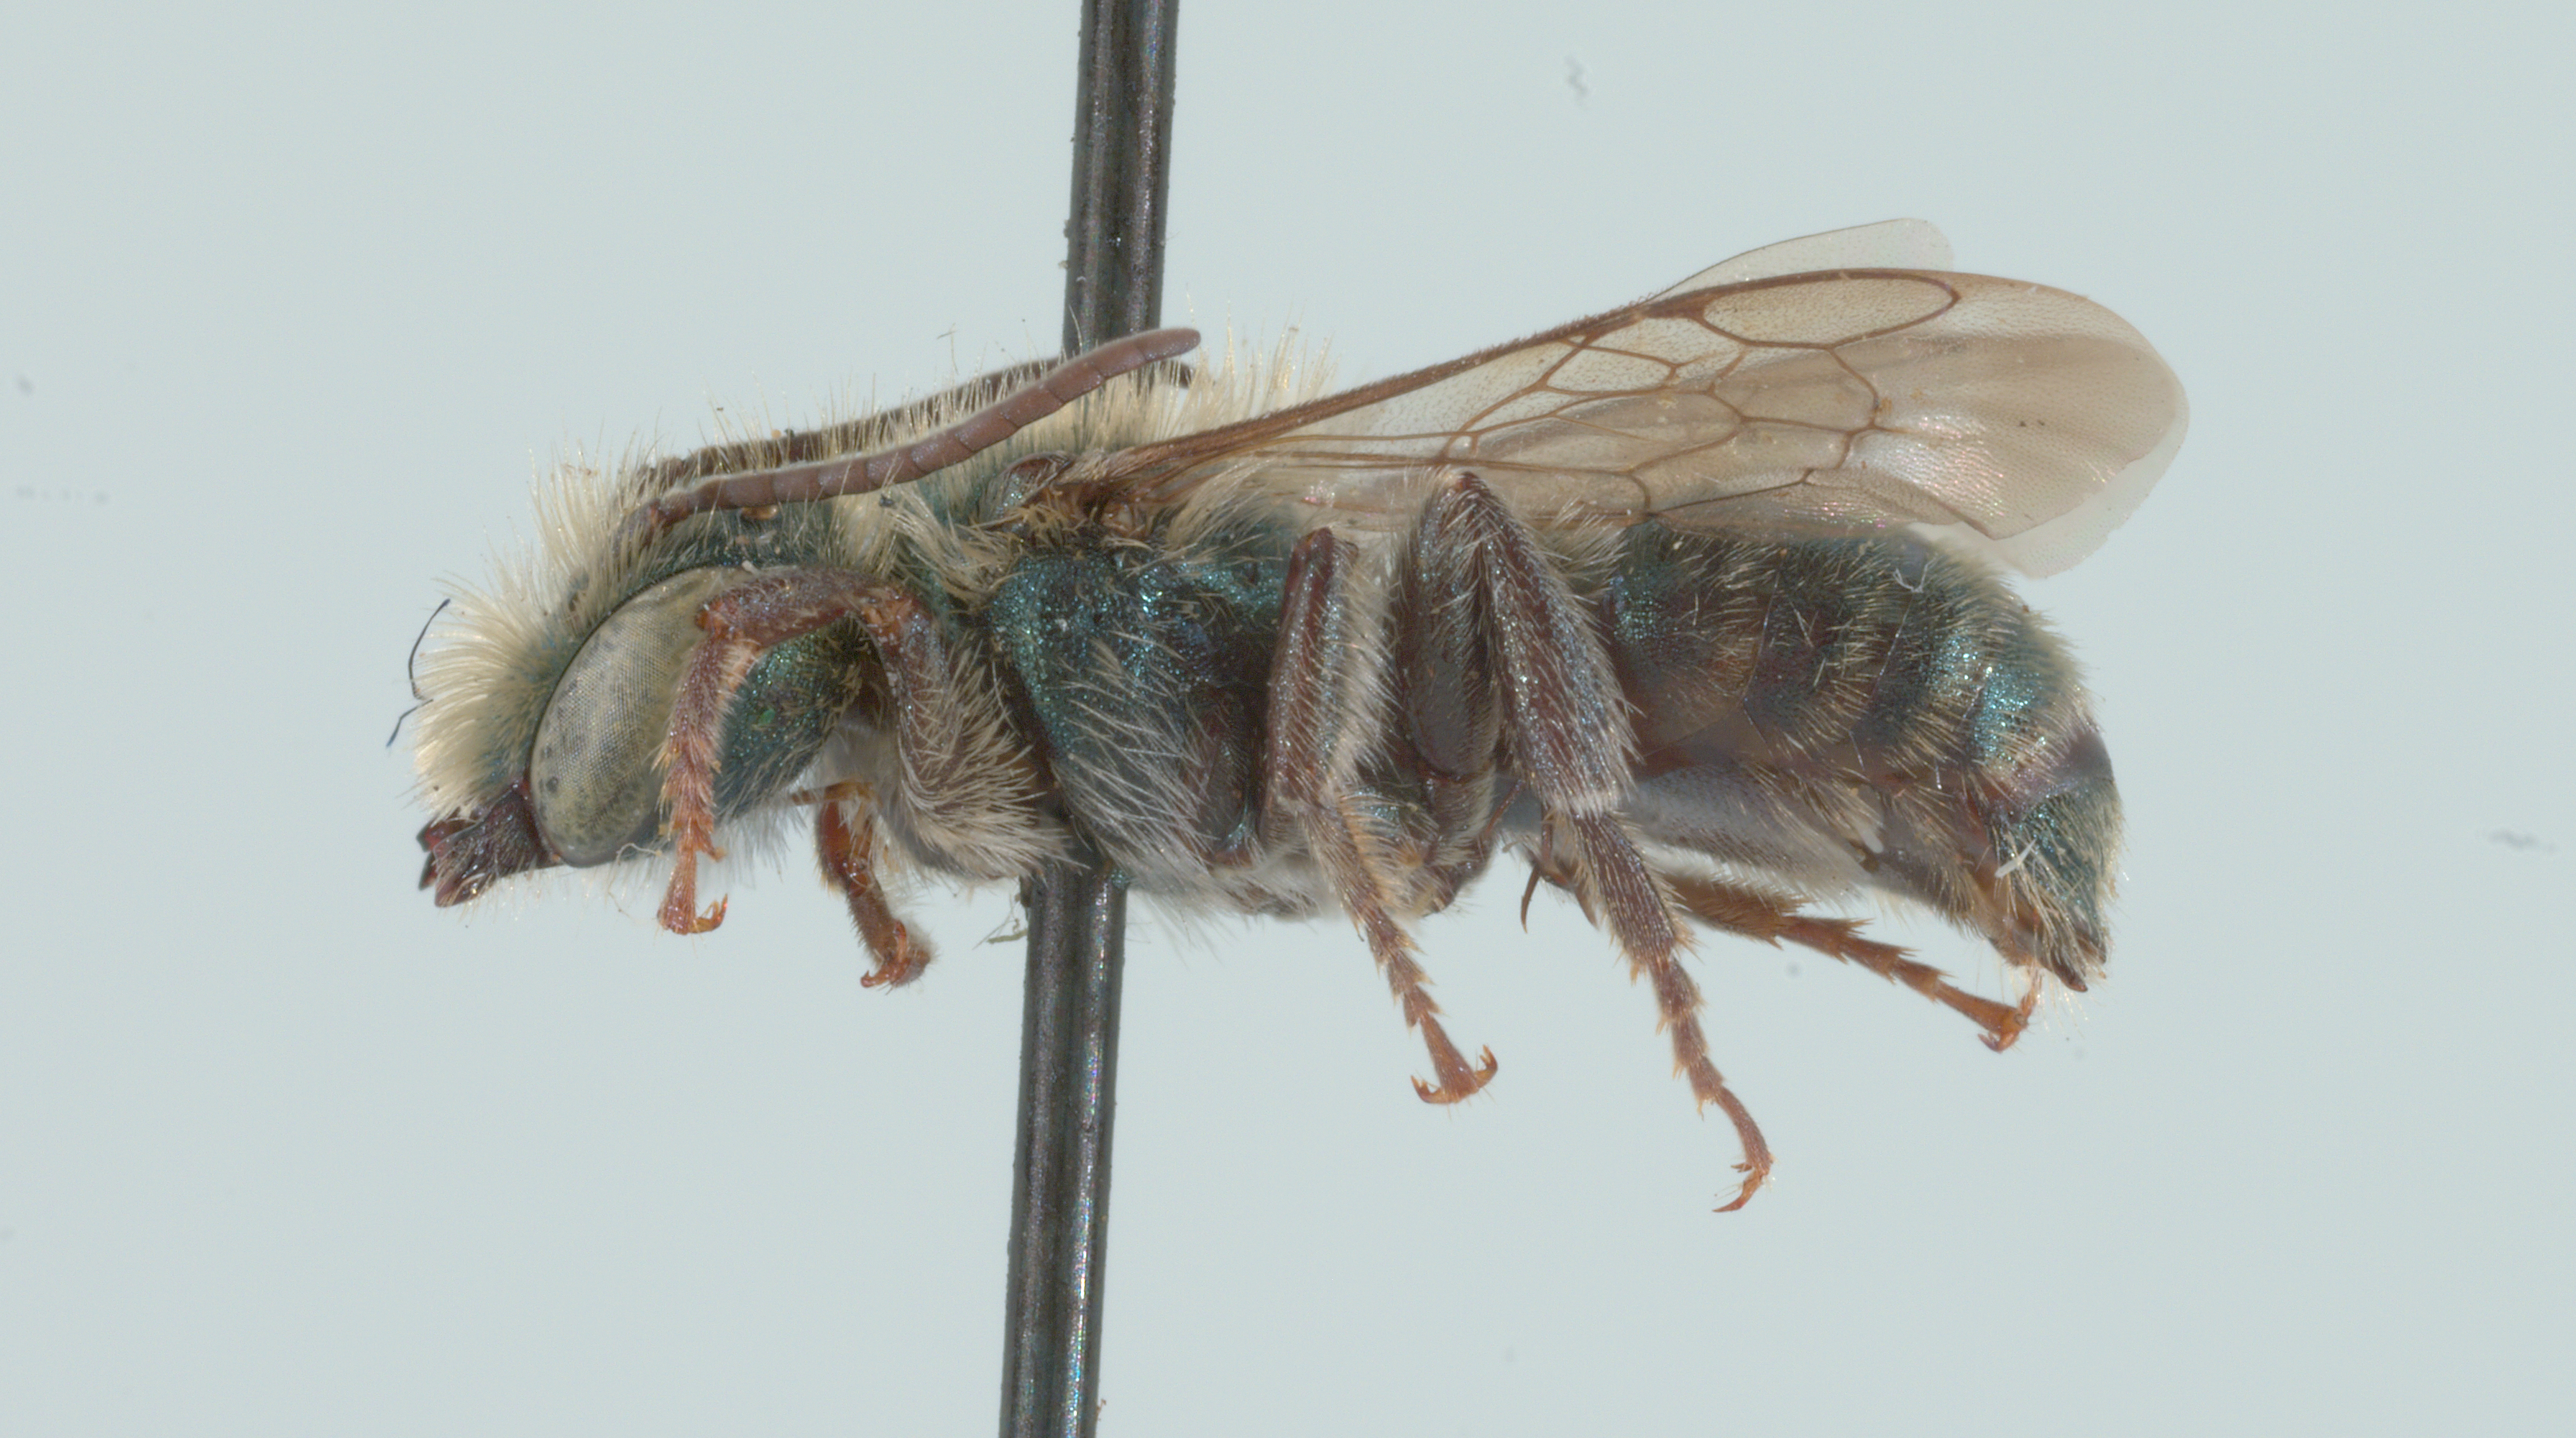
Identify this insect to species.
Osmia inurbana
